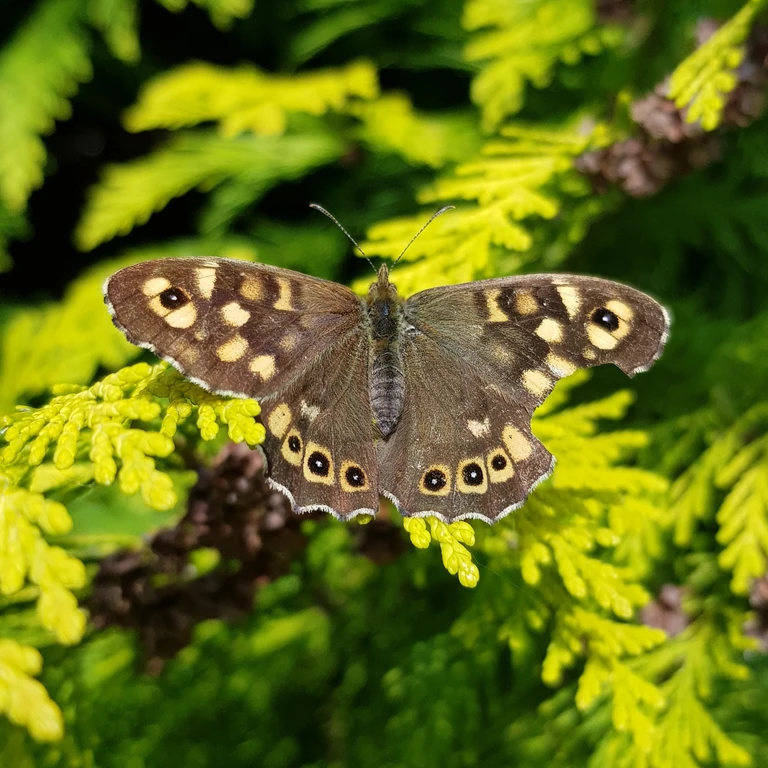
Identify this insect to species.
Pararge aegeria
